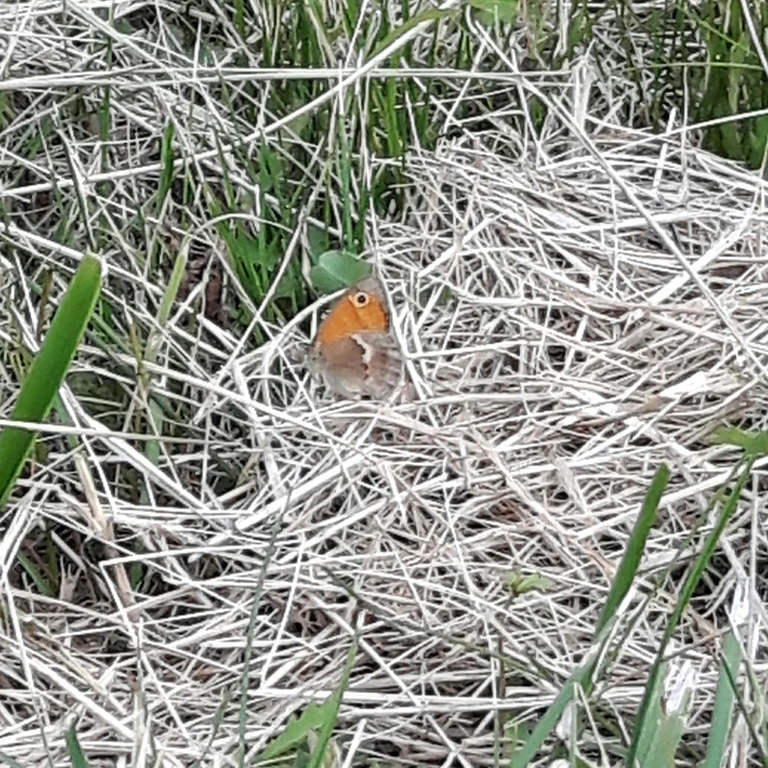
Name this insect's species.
Coenonympha pamphilus
